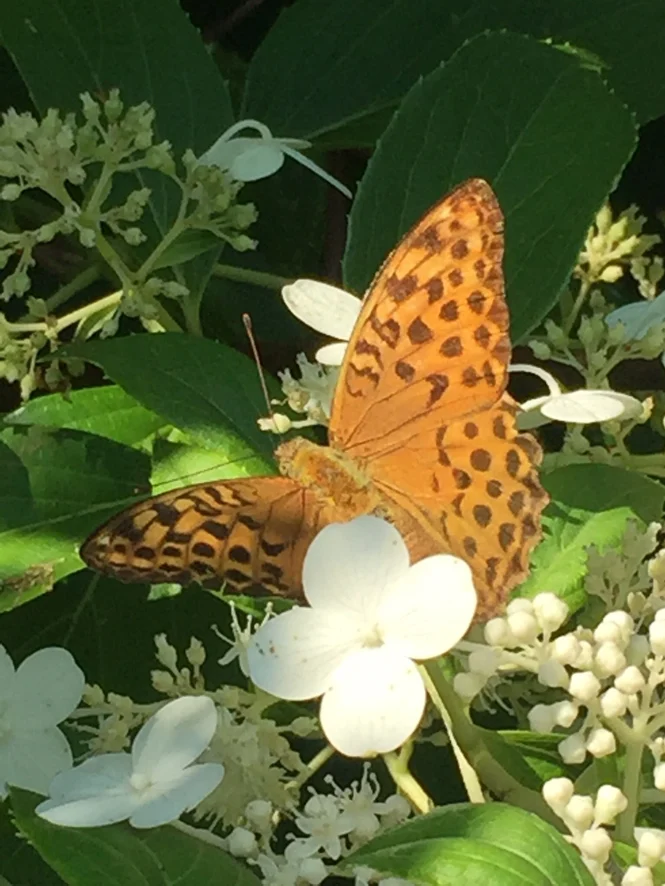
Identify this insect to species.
Argynnis paphia
